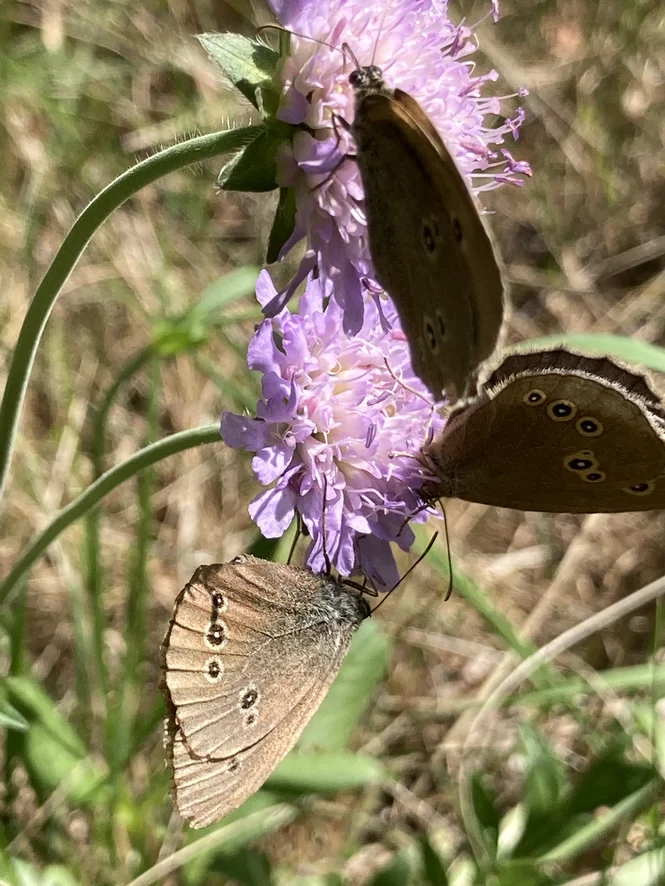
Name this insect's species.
Aphantopus hyperantus
